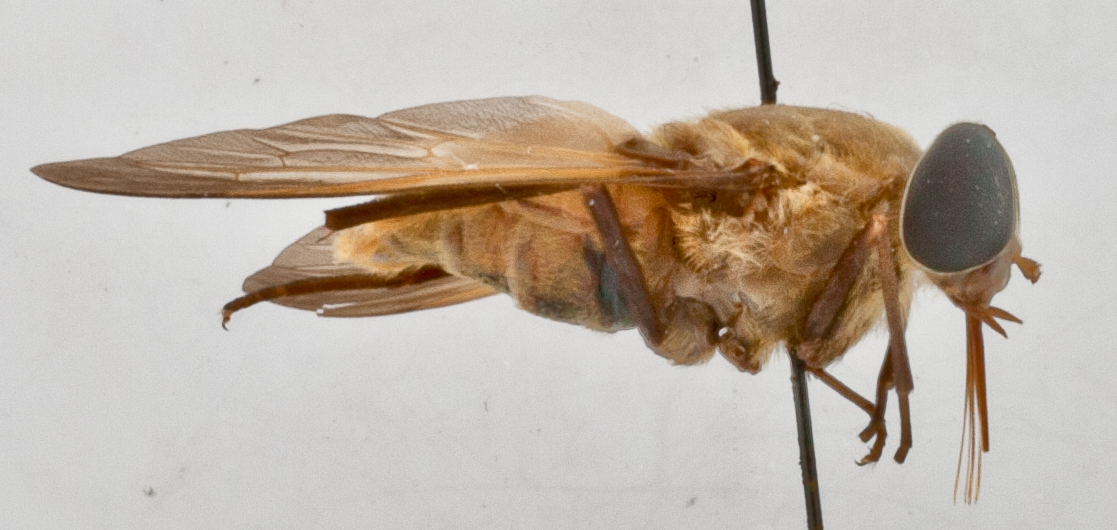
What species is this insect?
Pangonia melanopus (also Esenbeckia melanopa)
